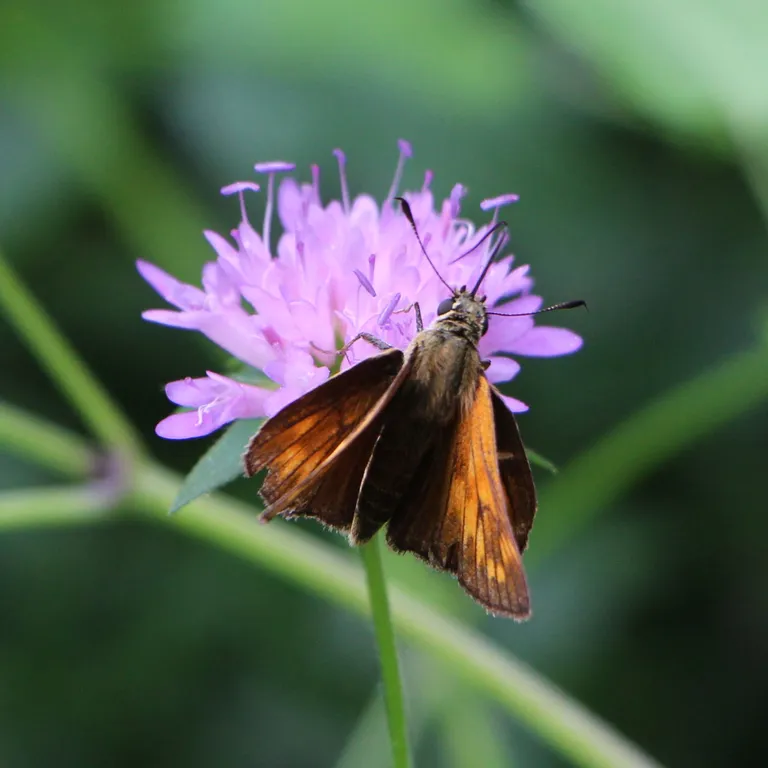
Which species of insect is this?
Ochlodes sylvanus (also Ochlodes venata)
